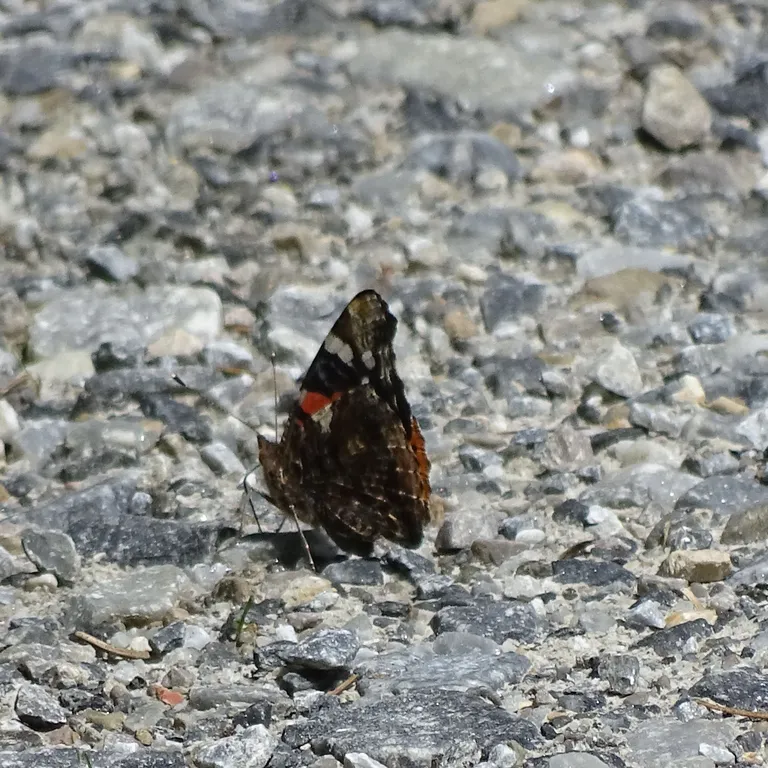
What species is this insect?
Vanessa atalanta
